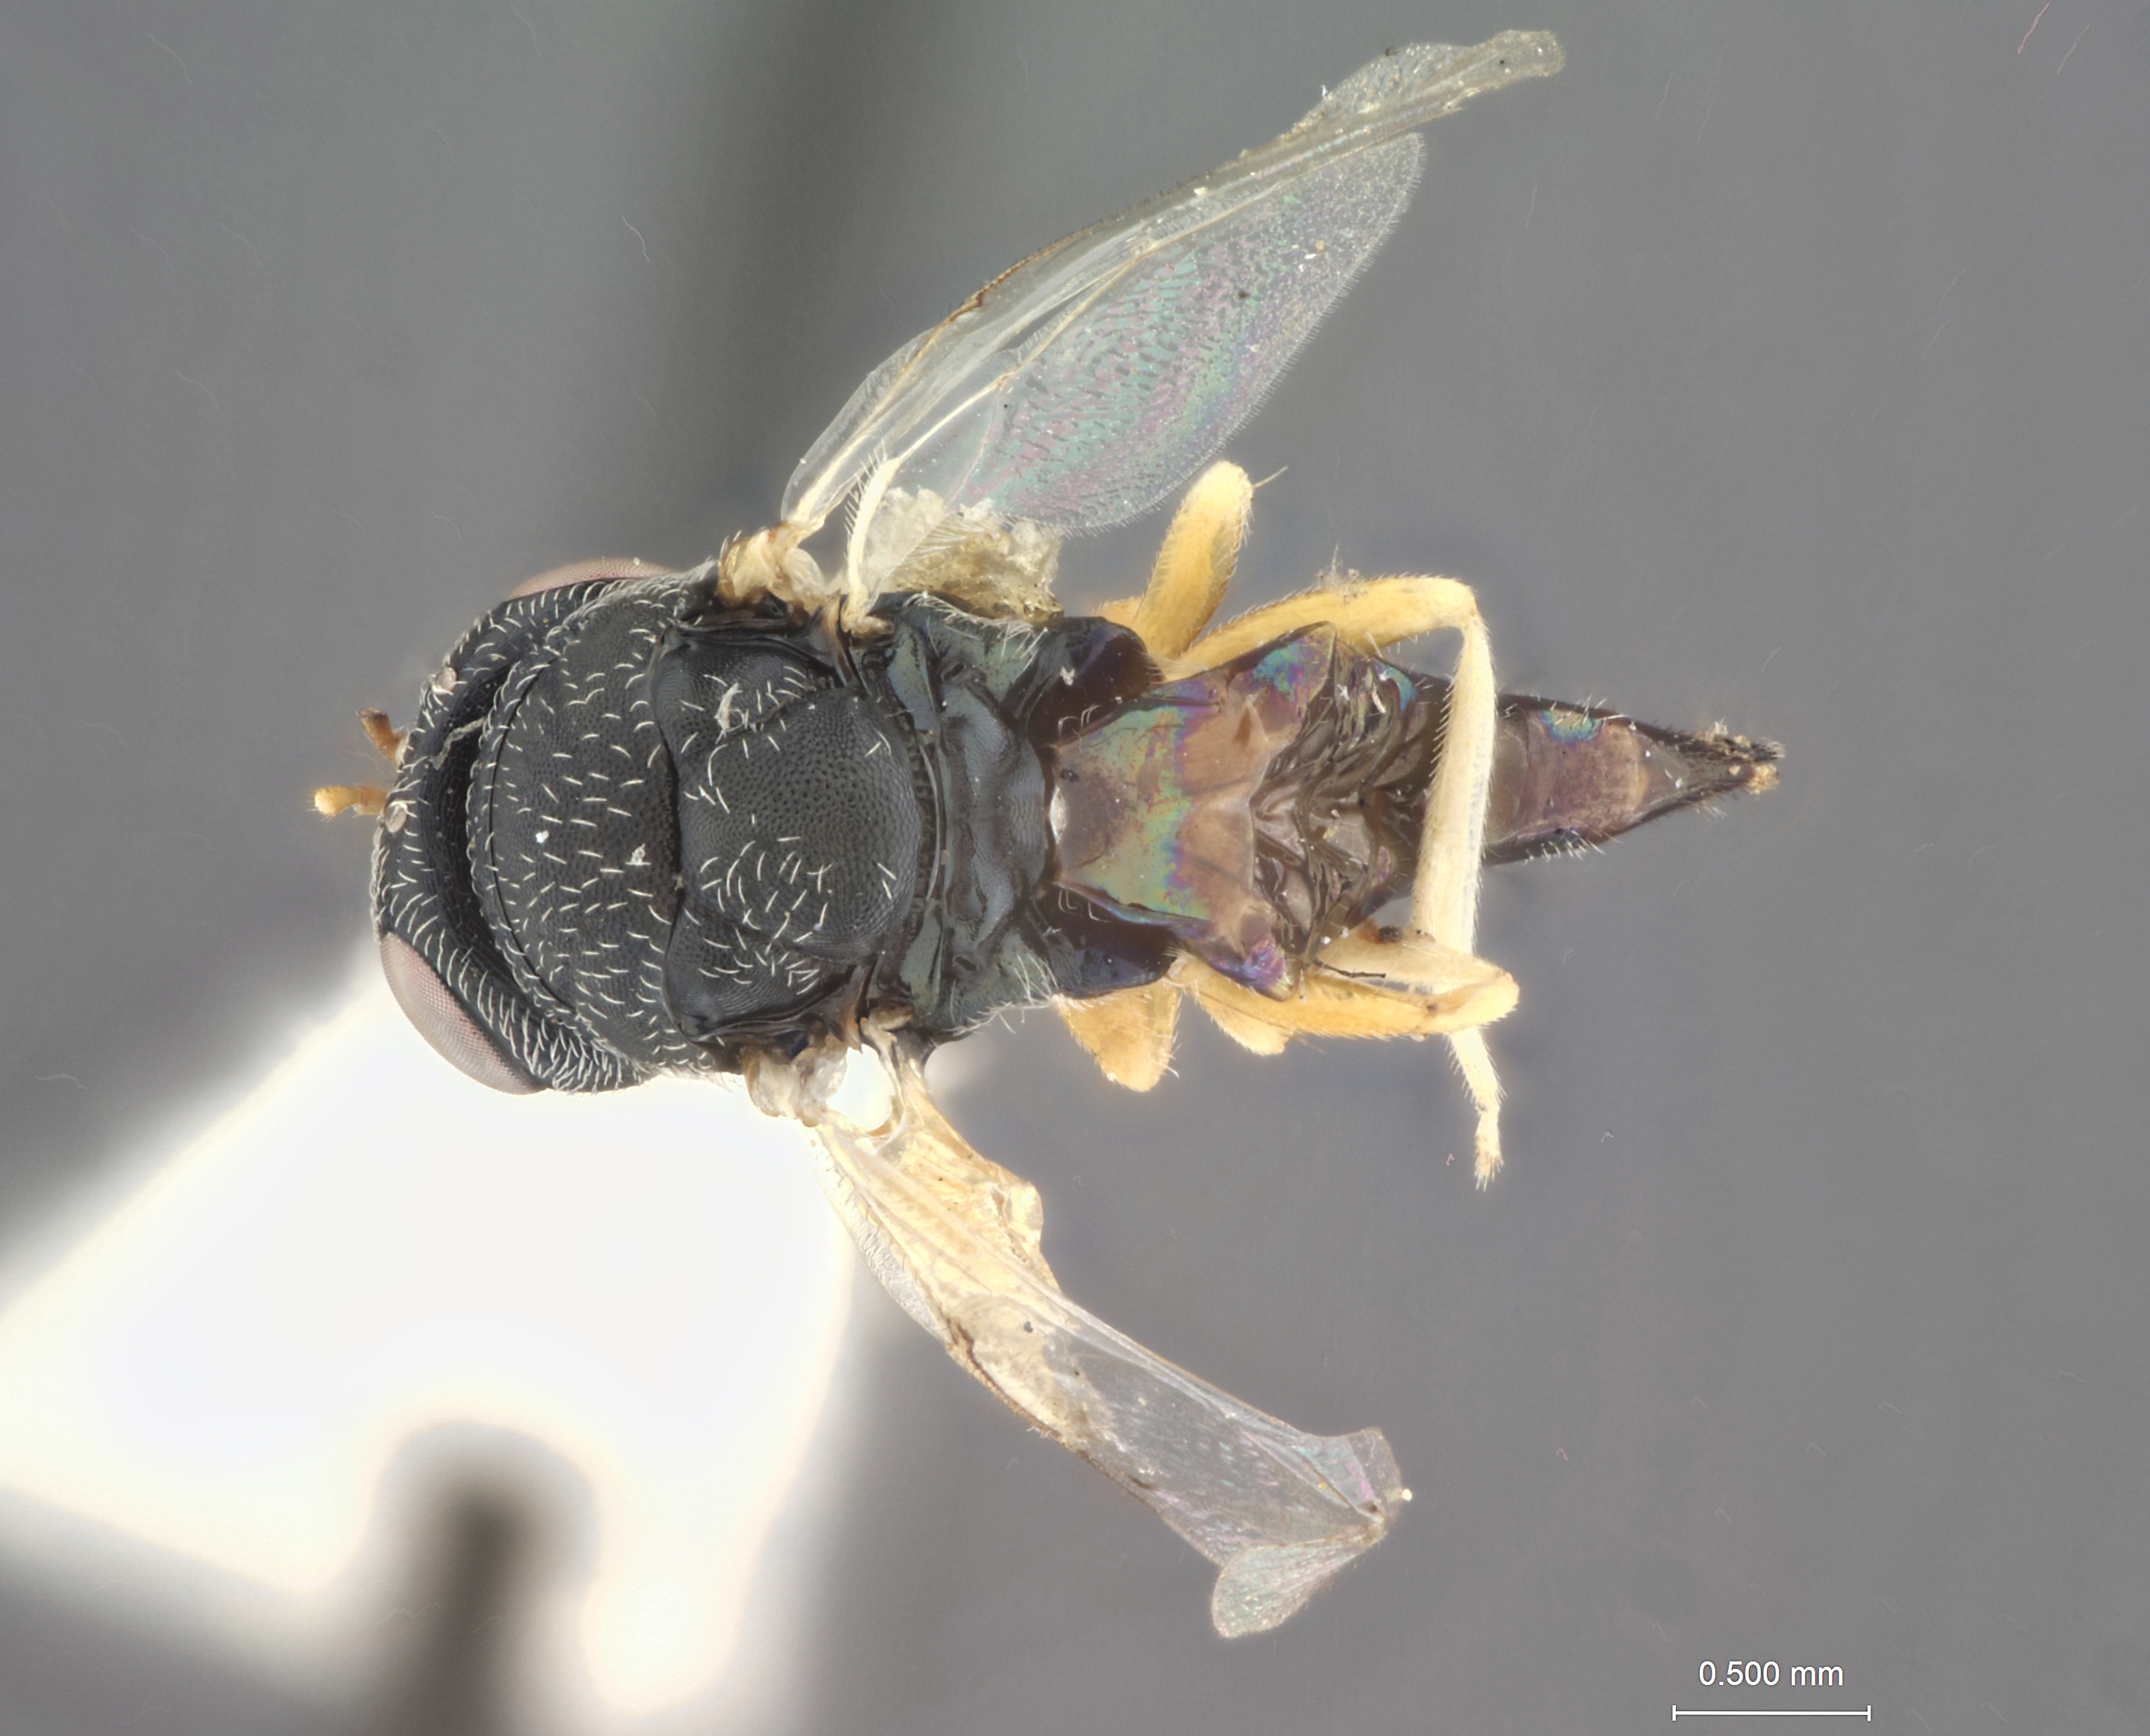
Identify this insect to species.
Heterolaccus grandis
